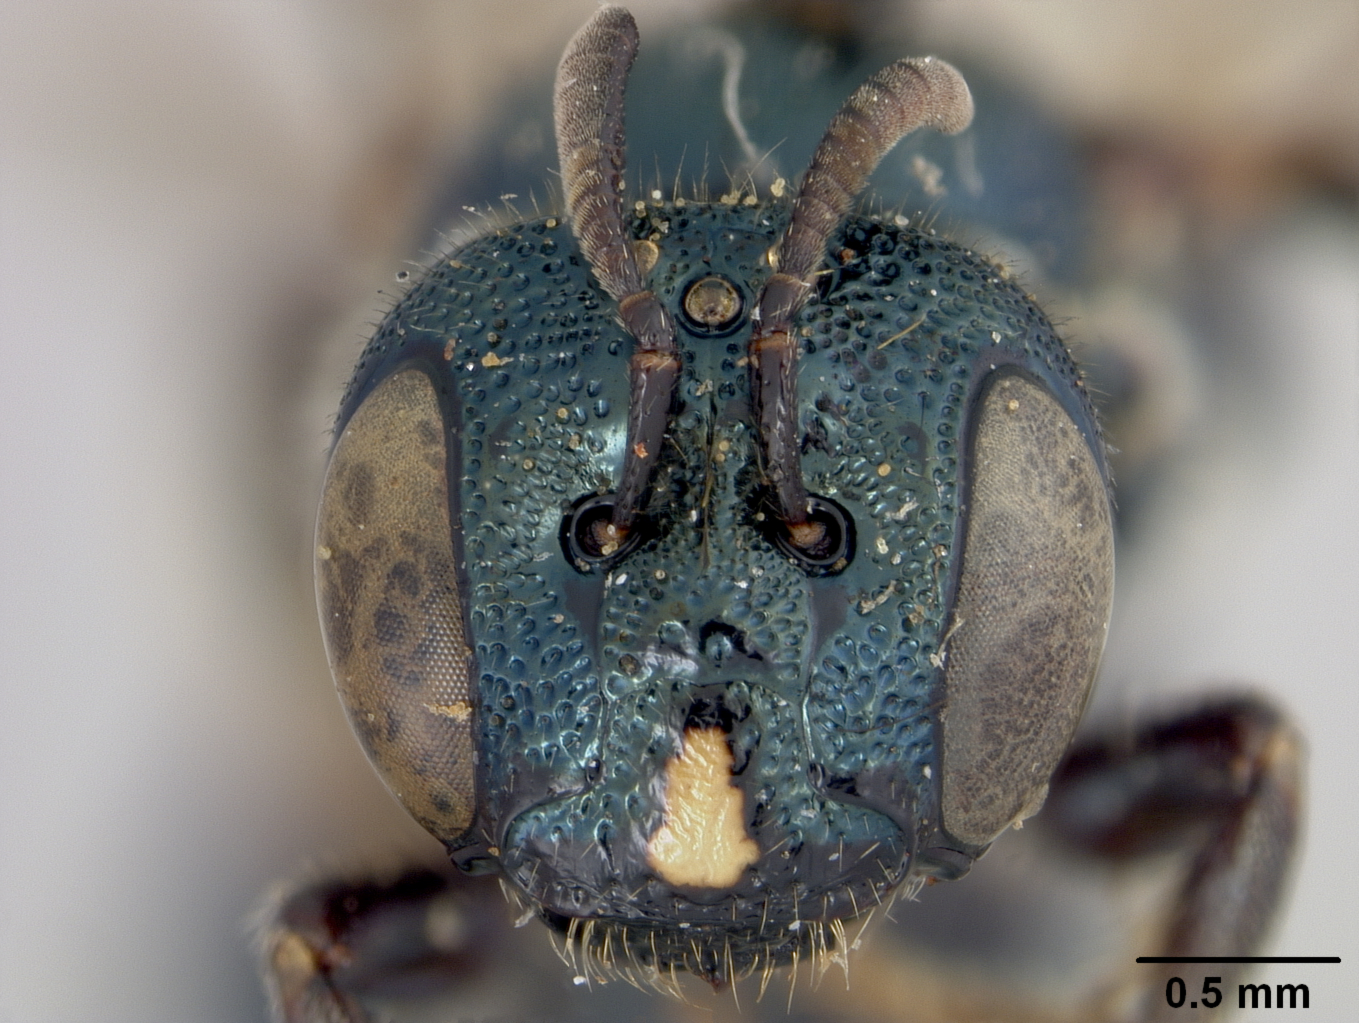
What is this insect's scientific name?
Ceratina crewi
